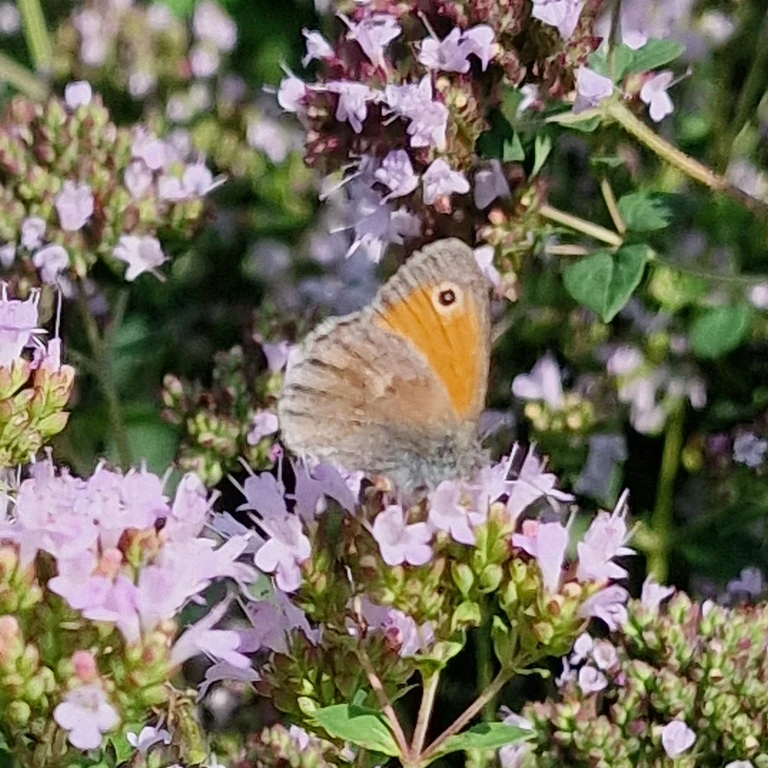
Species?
Coenonympha pamphilus
